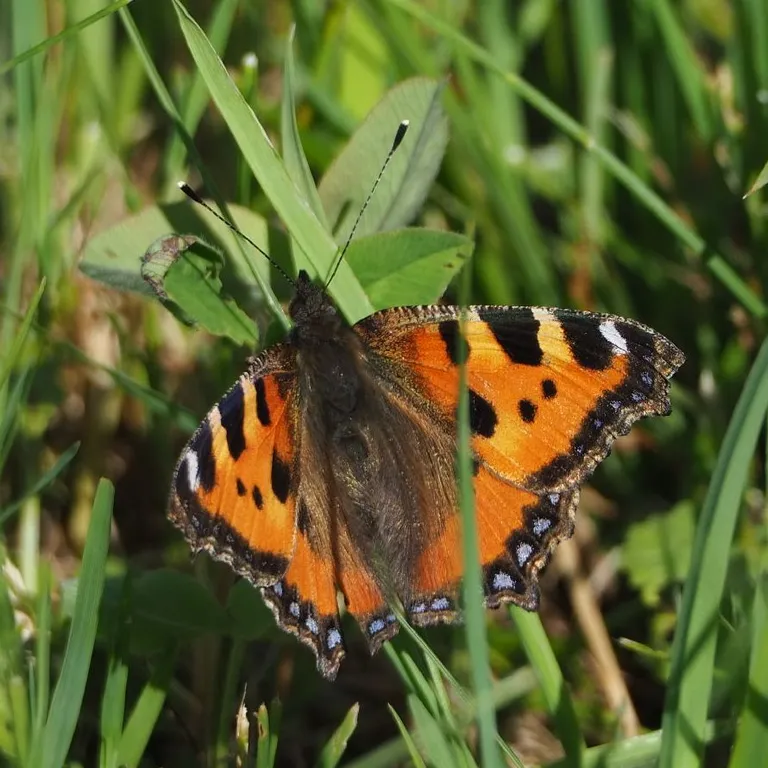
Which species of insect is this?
Aglais urticae
